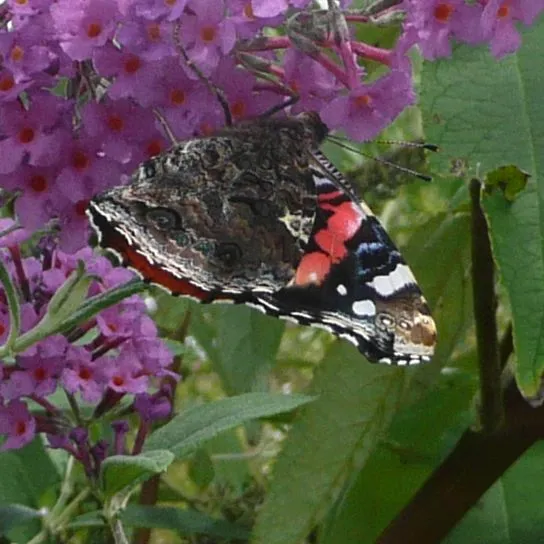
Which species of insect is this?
Vanessa atalanta
